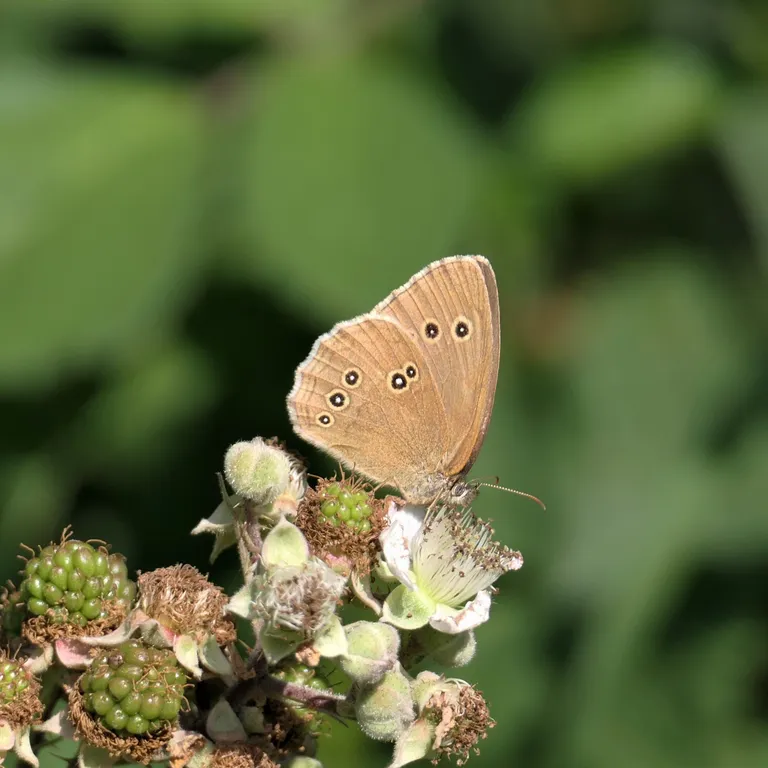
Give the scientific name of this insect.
Aphantopus hyperantus
